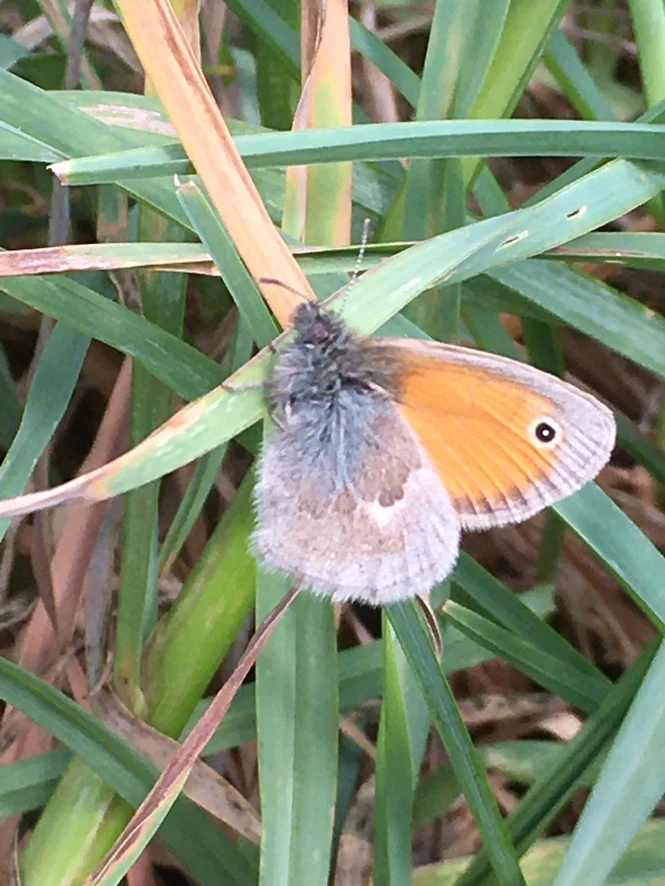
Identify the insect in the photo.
Coenonympha pamphilus
